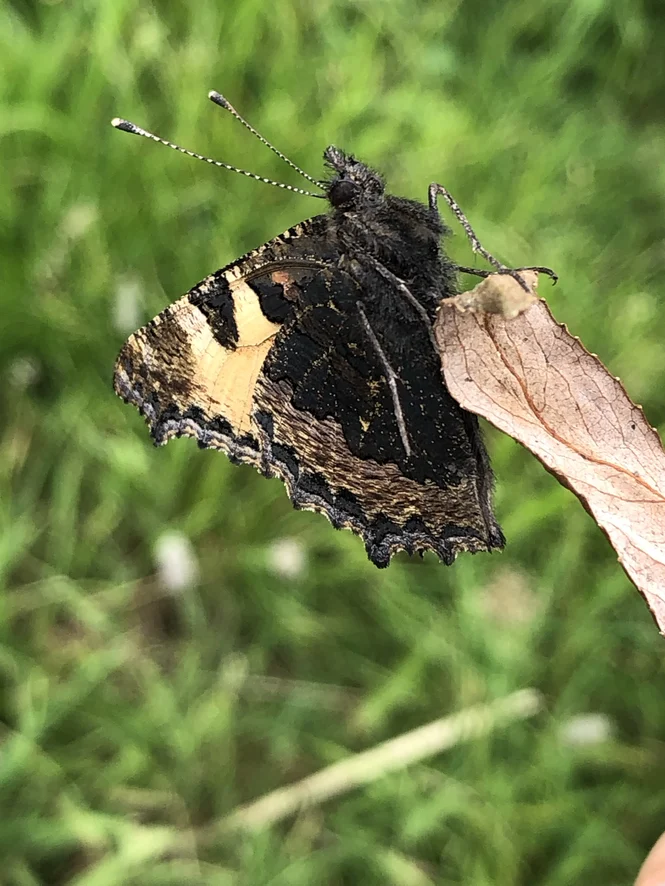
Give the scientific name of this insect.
Aglais urticae
